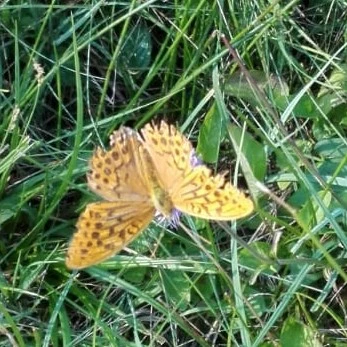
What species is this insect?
Argynnis paphia
